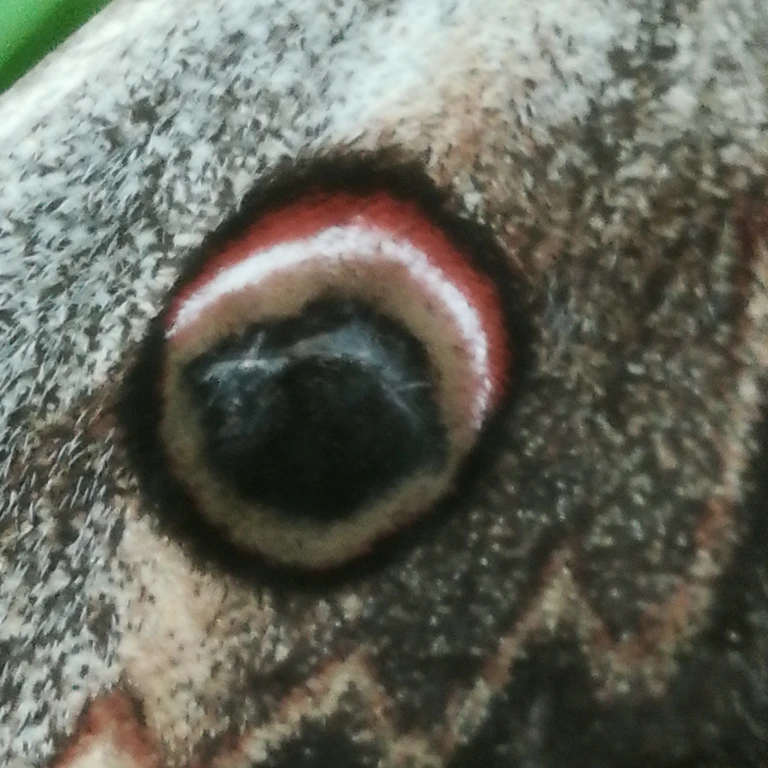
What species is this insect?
Saturnia pyri
